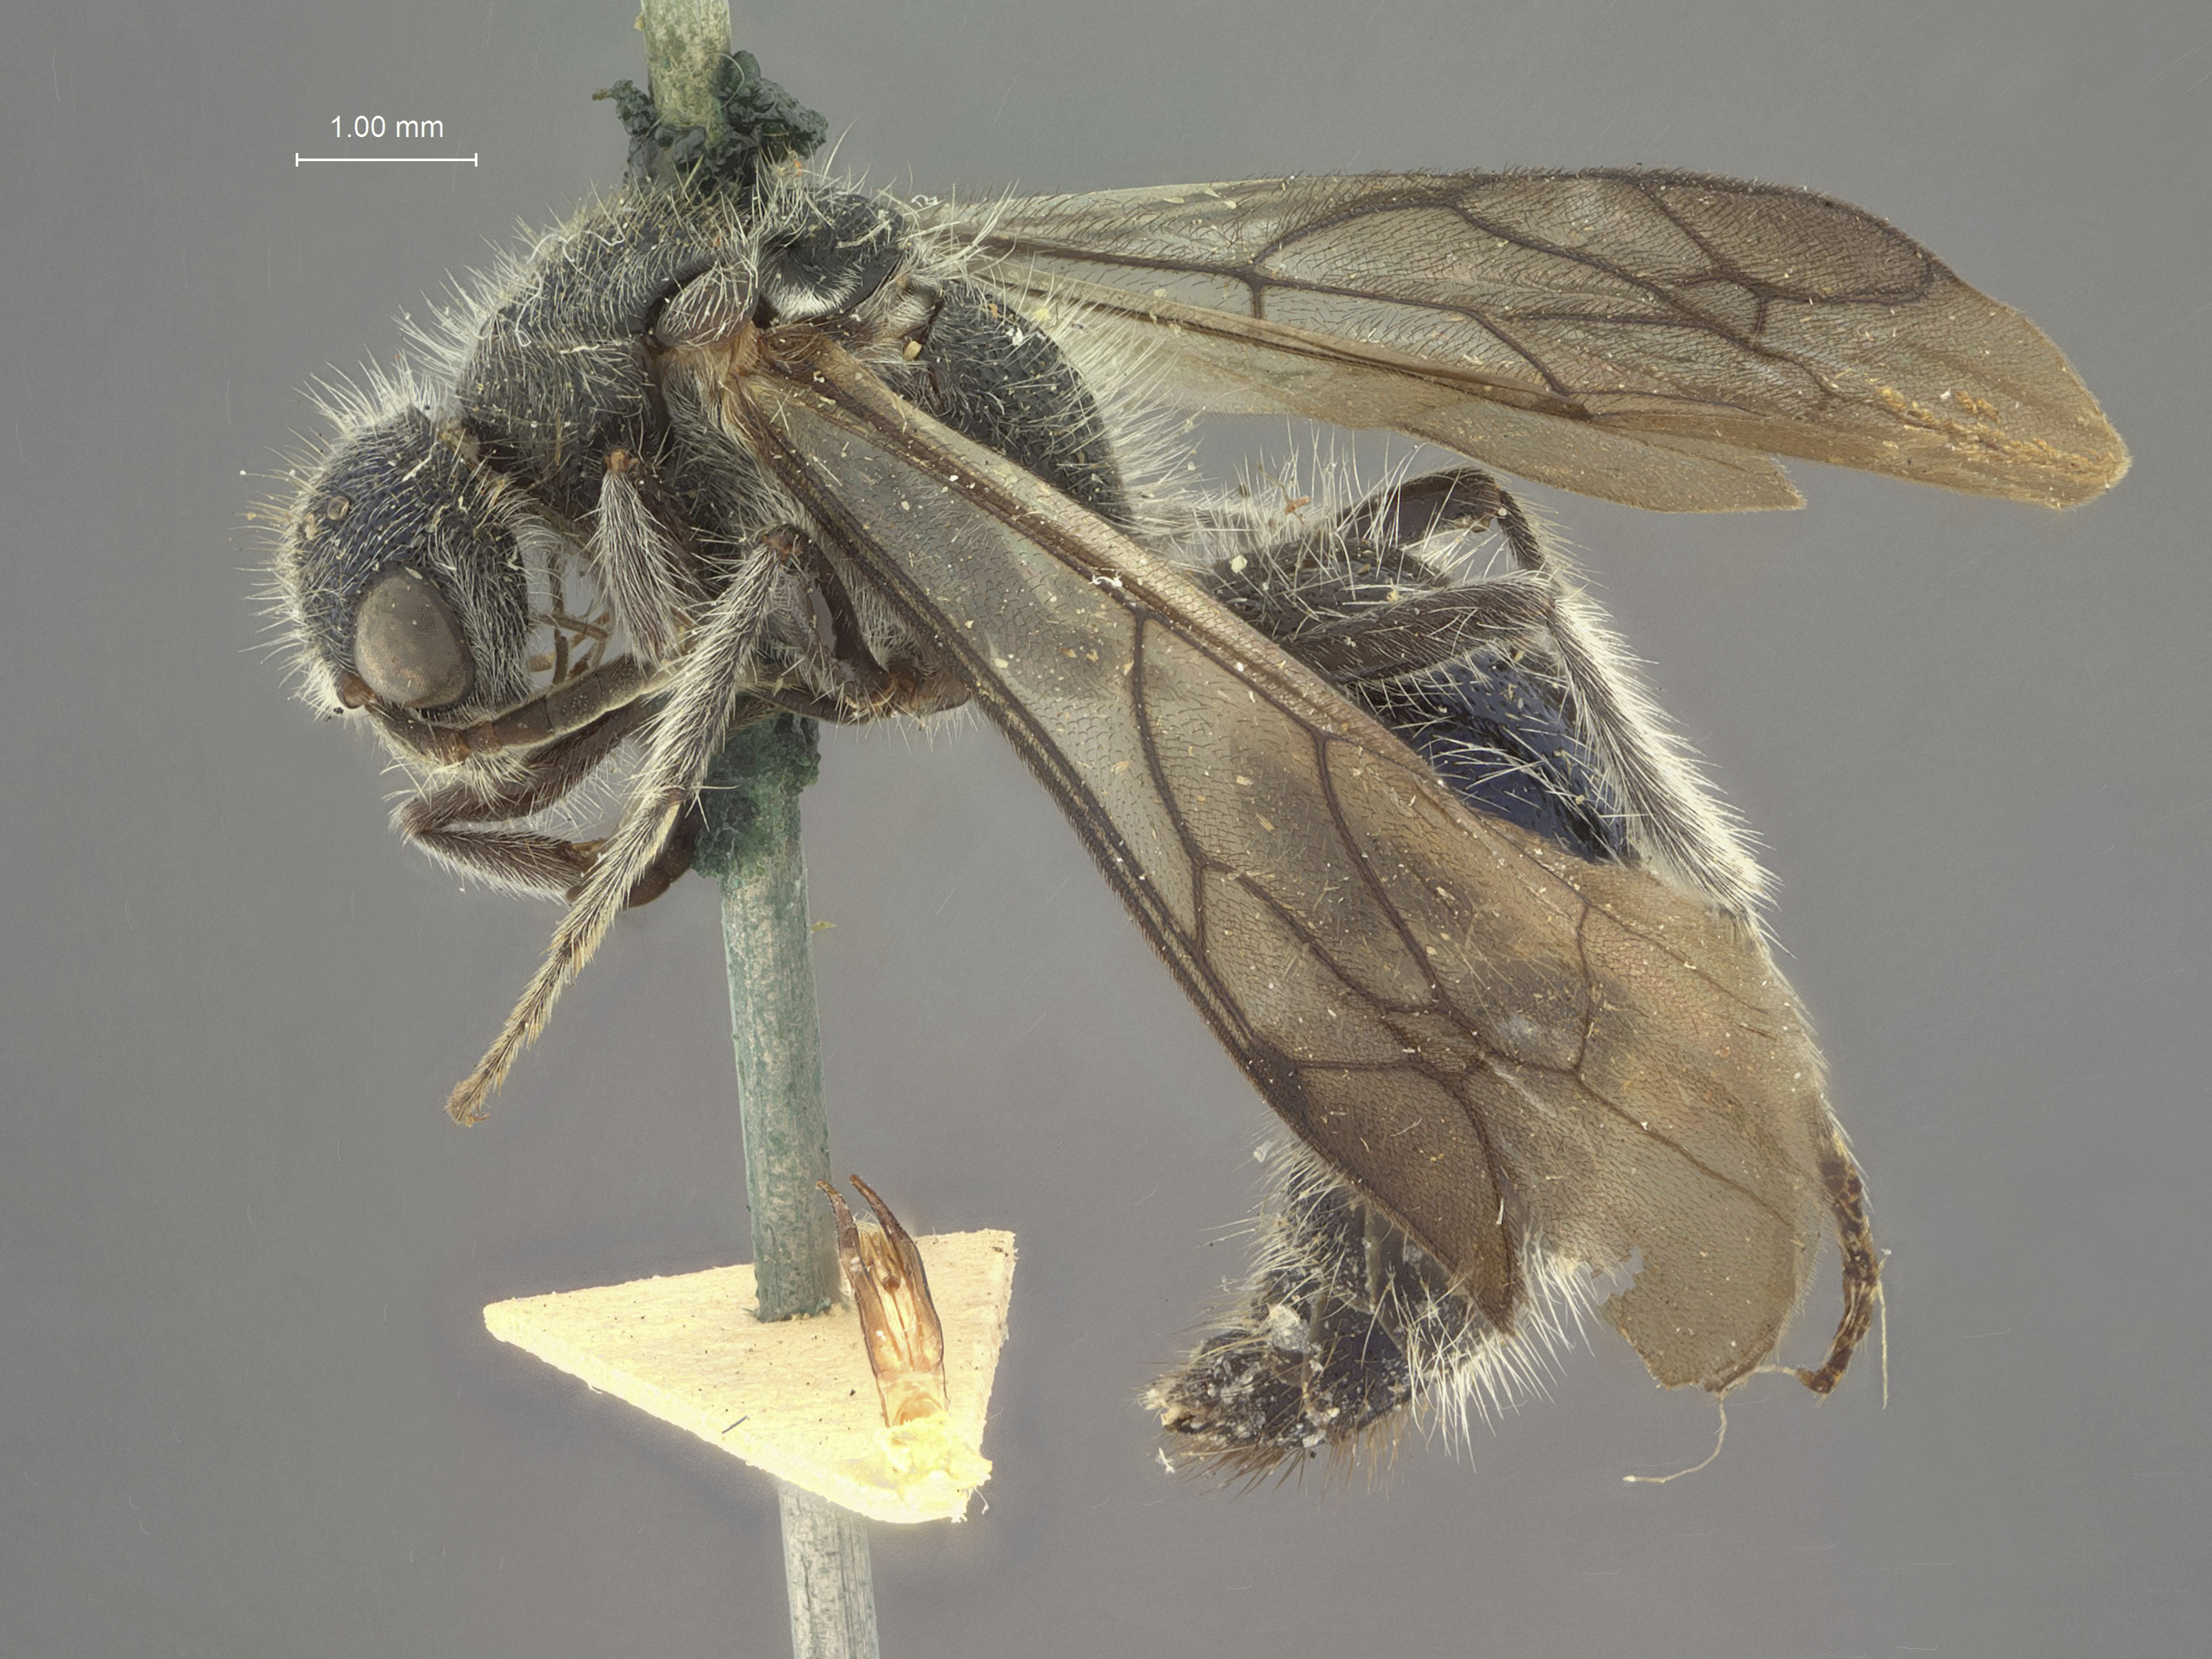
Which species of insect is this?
Squamulotilla umbrosa
